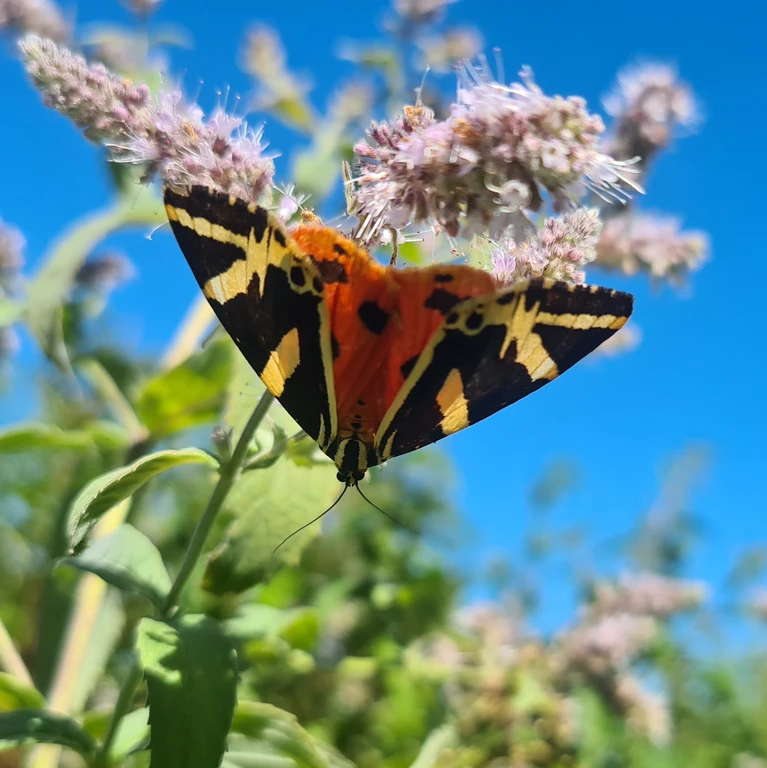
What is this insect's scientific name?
Euplagia quadripunctaria
